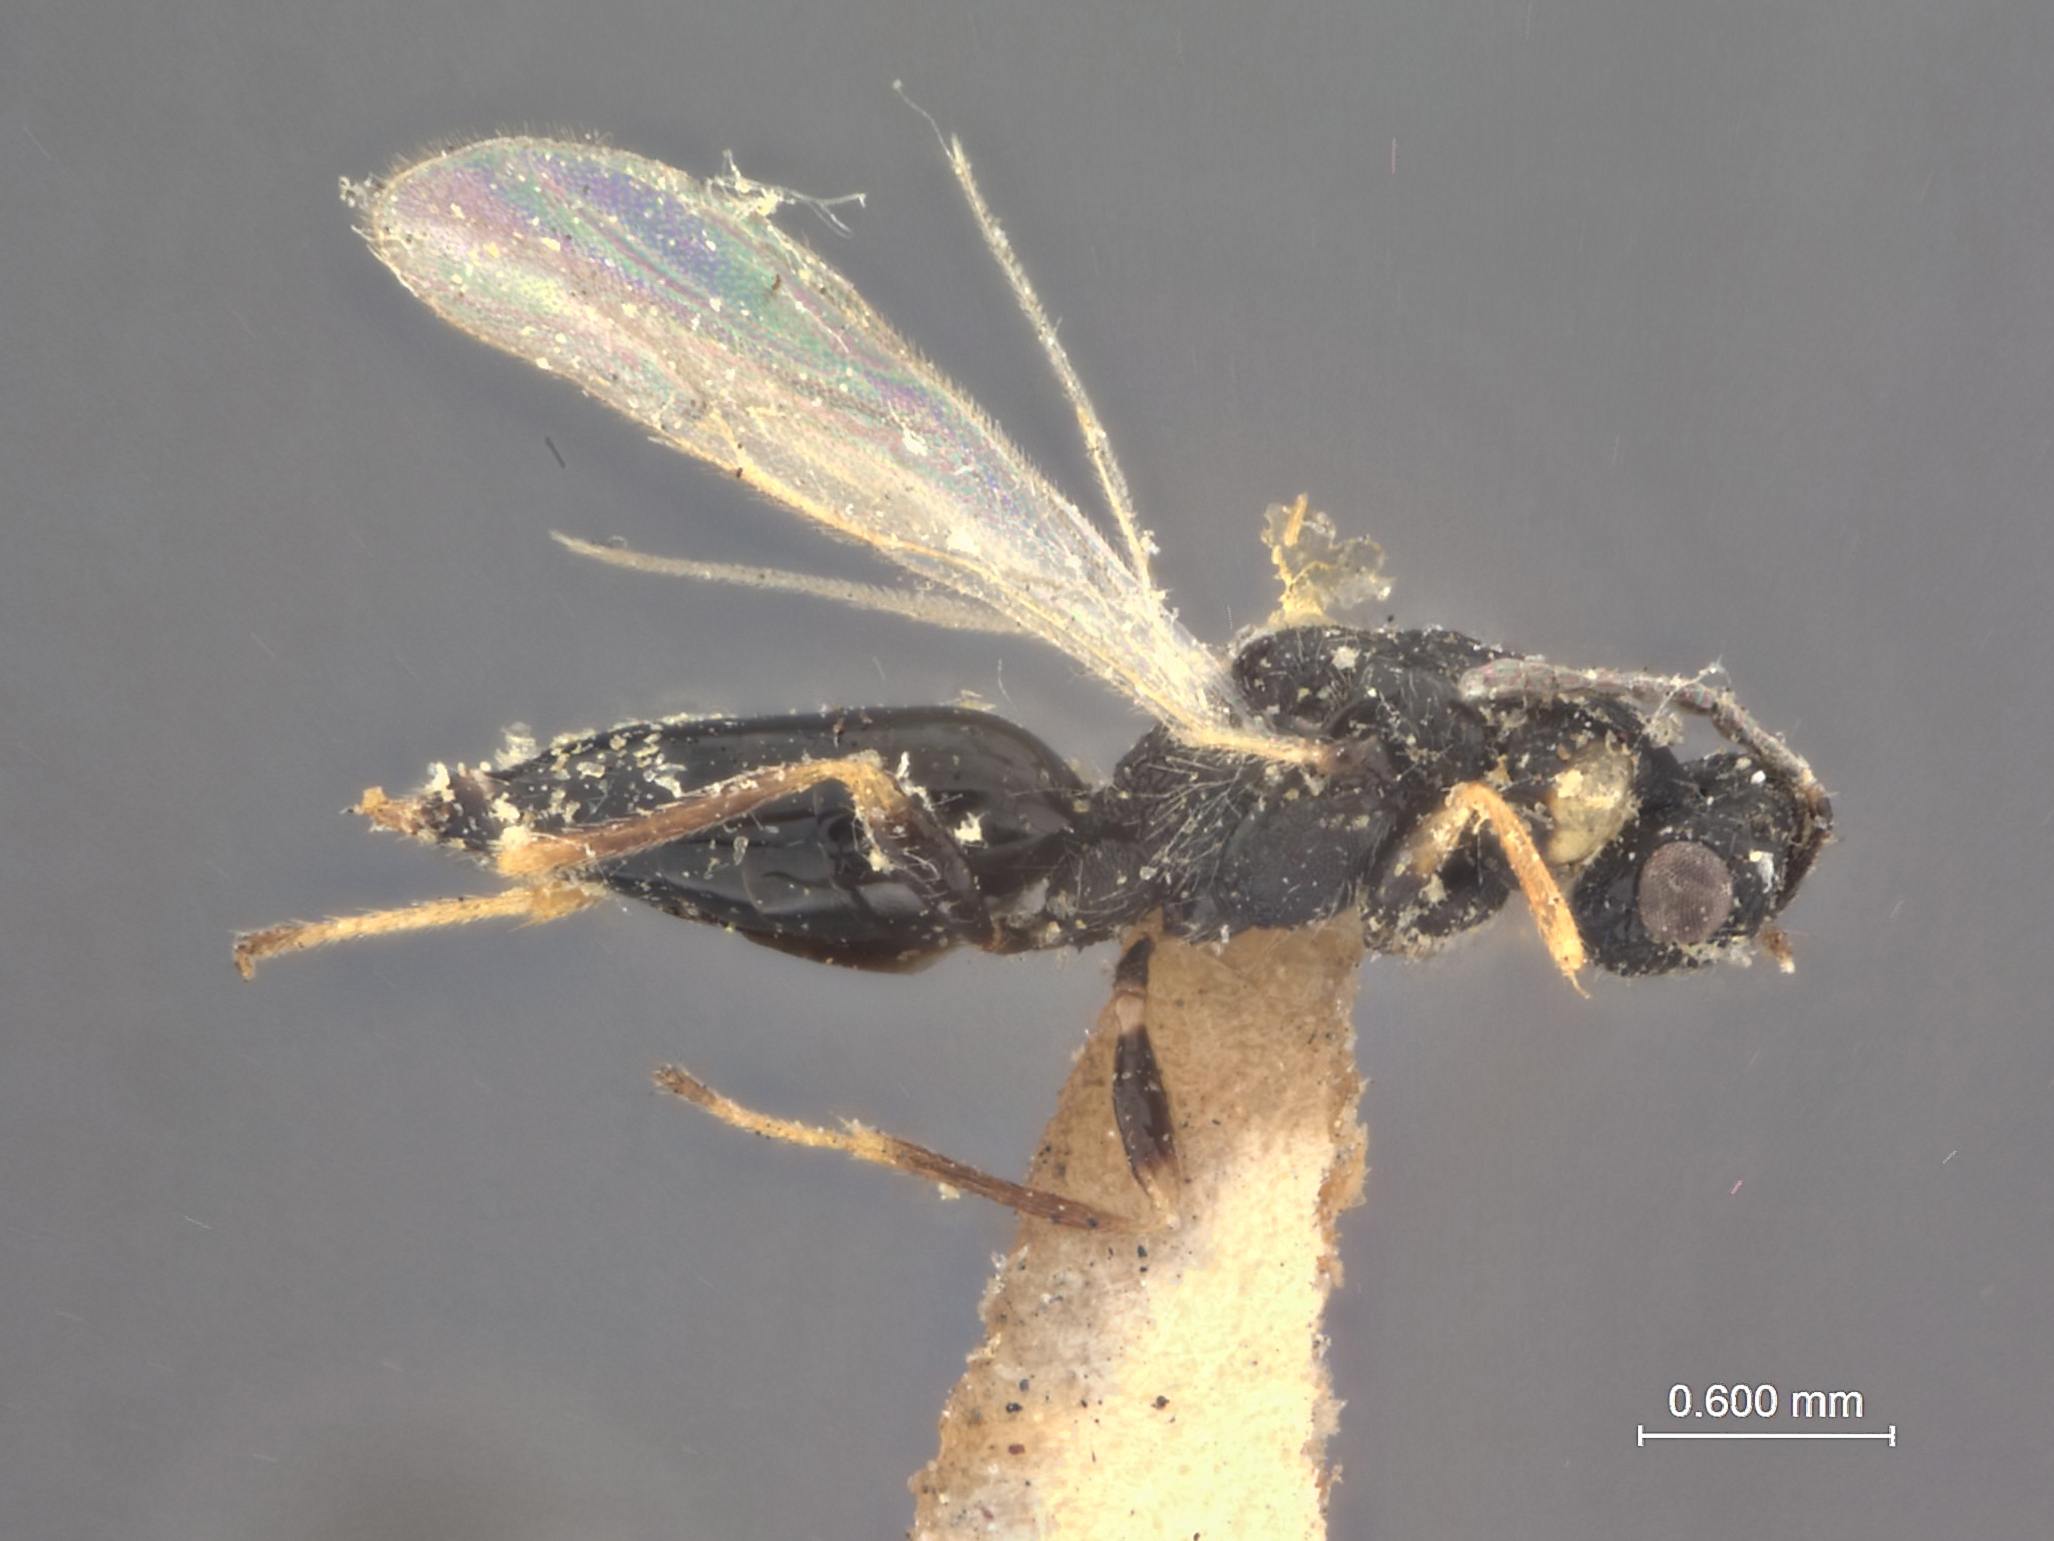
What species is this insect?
Harmolita phalaridis
